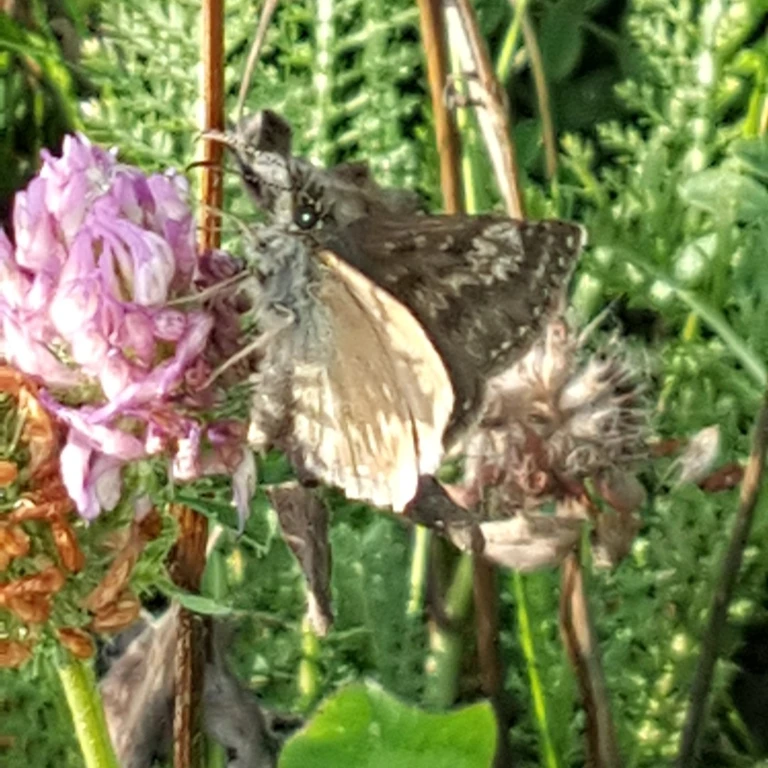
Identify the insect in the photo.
Erynnis tages
